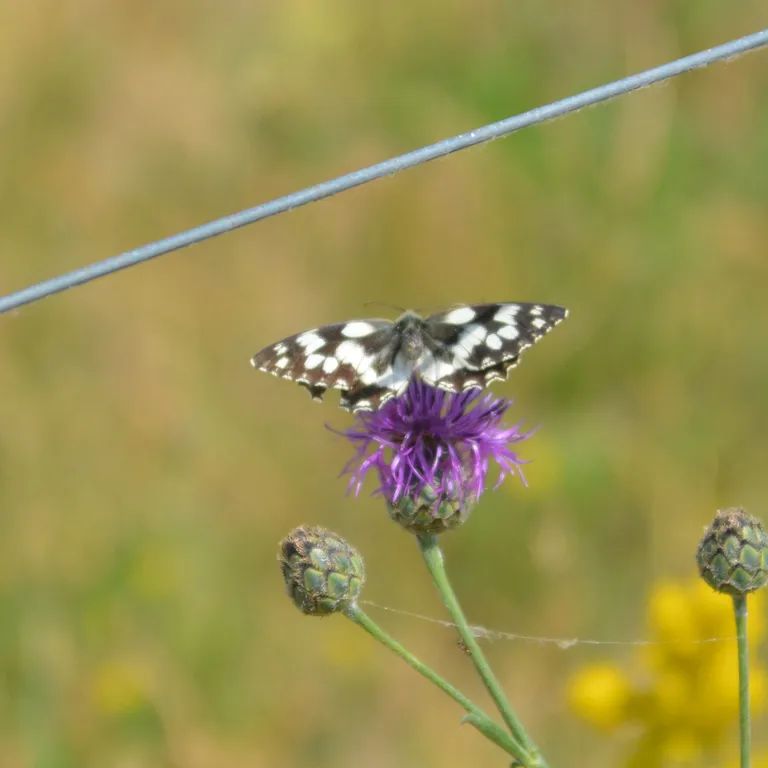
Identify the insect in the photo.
Melanargia galathea
